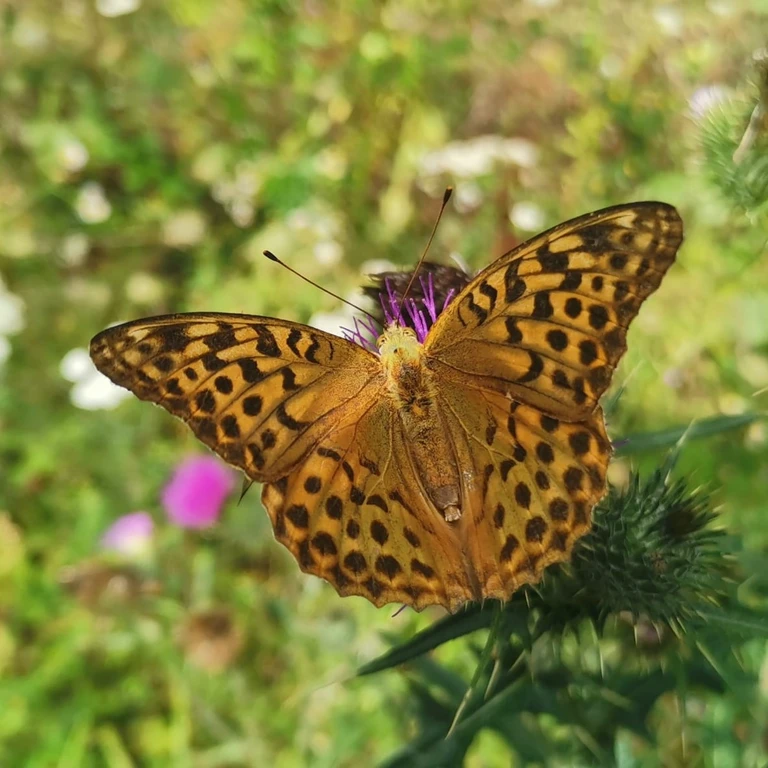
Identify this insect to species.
Argynnis paphia
